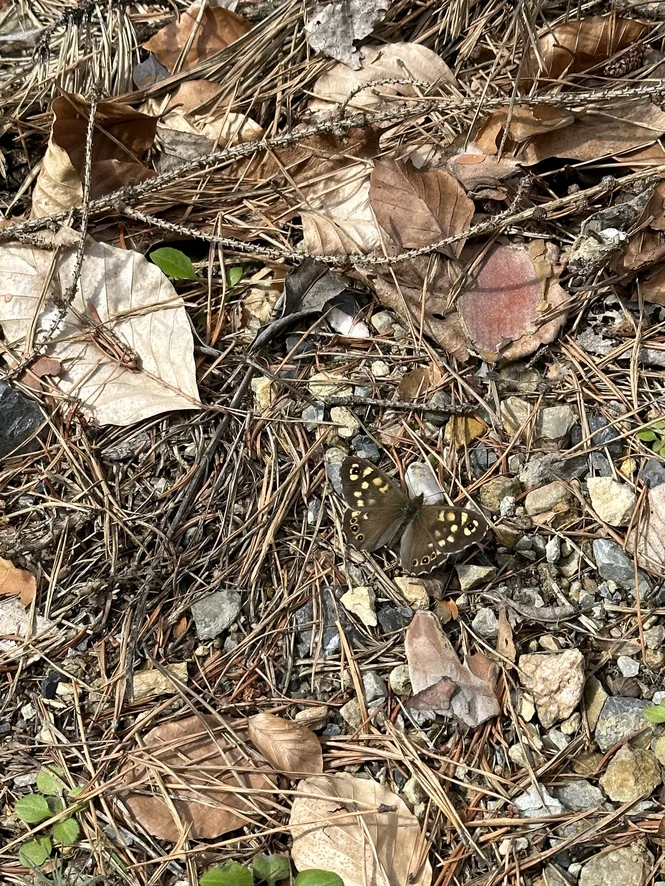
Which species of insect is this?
Pararge aegeria
